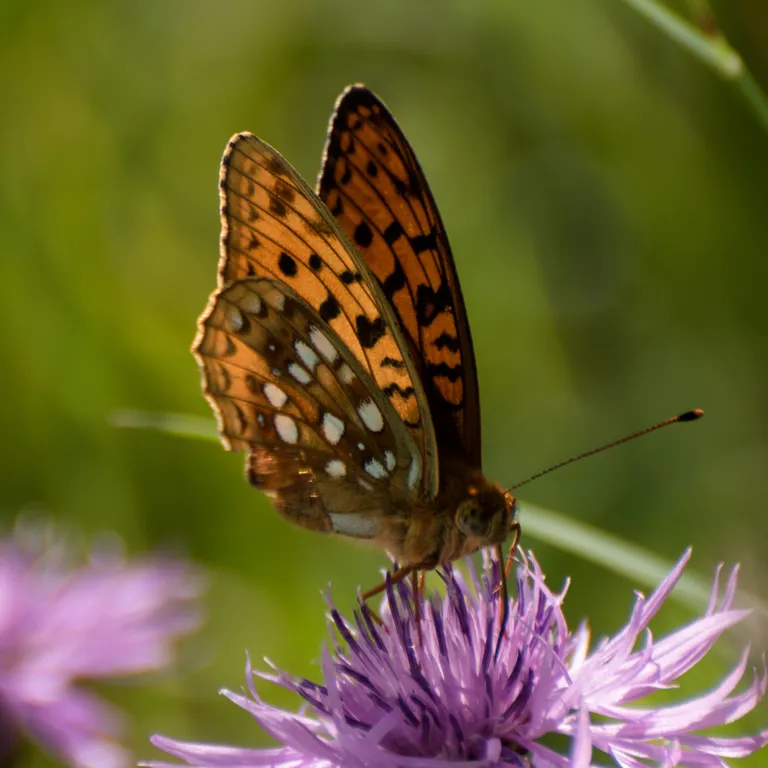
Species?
Fabriciana adippe
